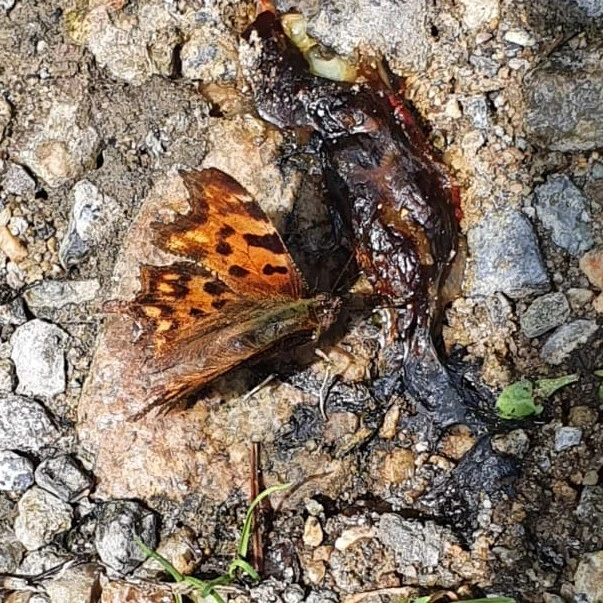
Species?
Polygonia c-album
